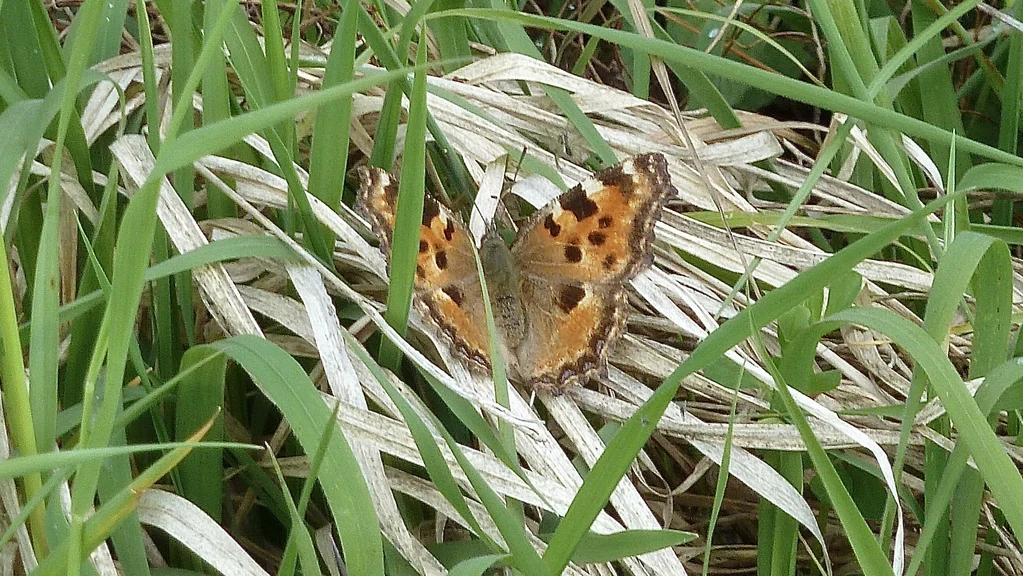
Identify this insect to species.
Nymphalis polychloros
